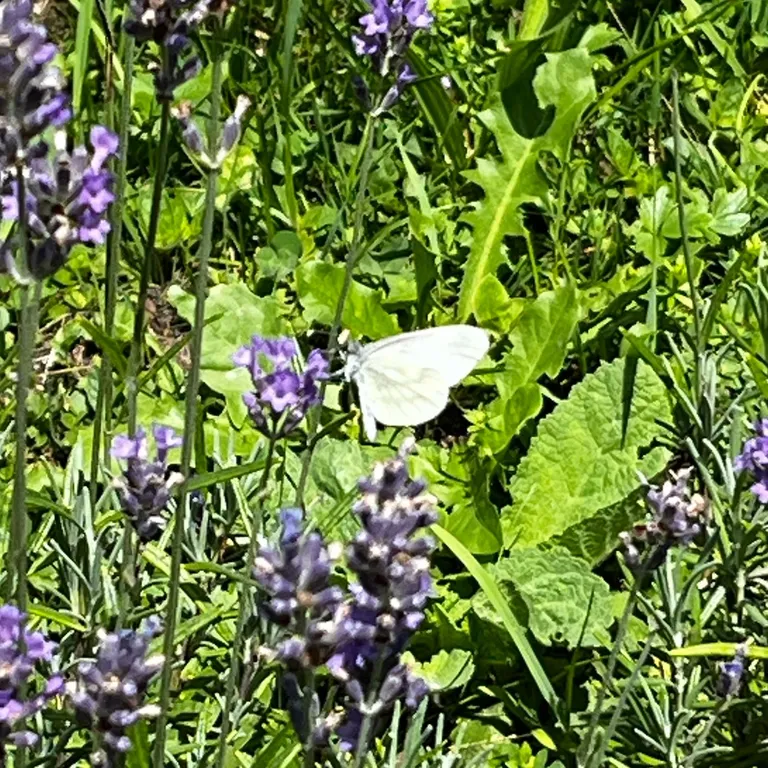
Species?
Leptidea sinapis/juvernica
